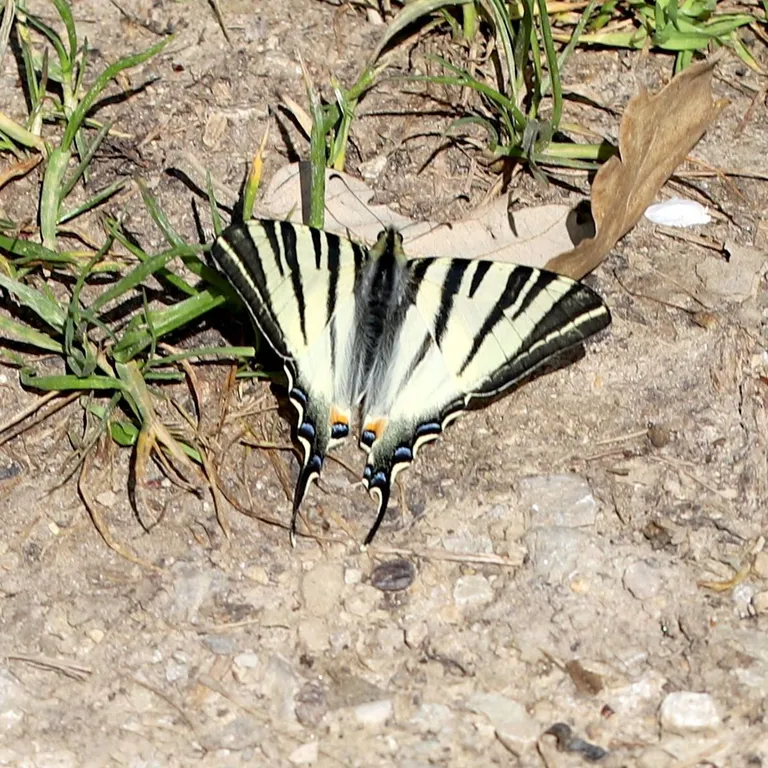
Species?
Iphiclides podalirius
